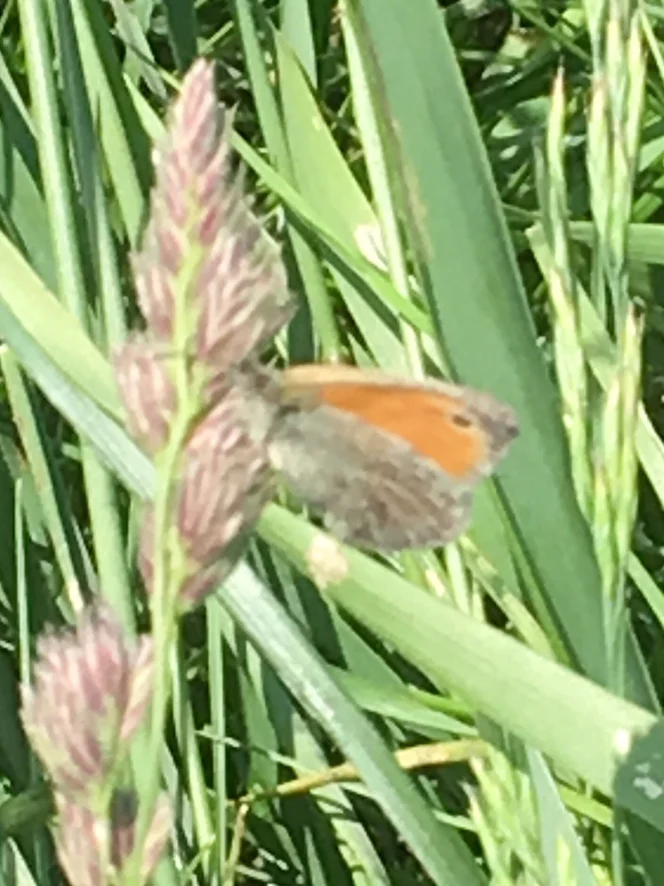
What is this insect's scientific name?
Coenonympha pamphilus
